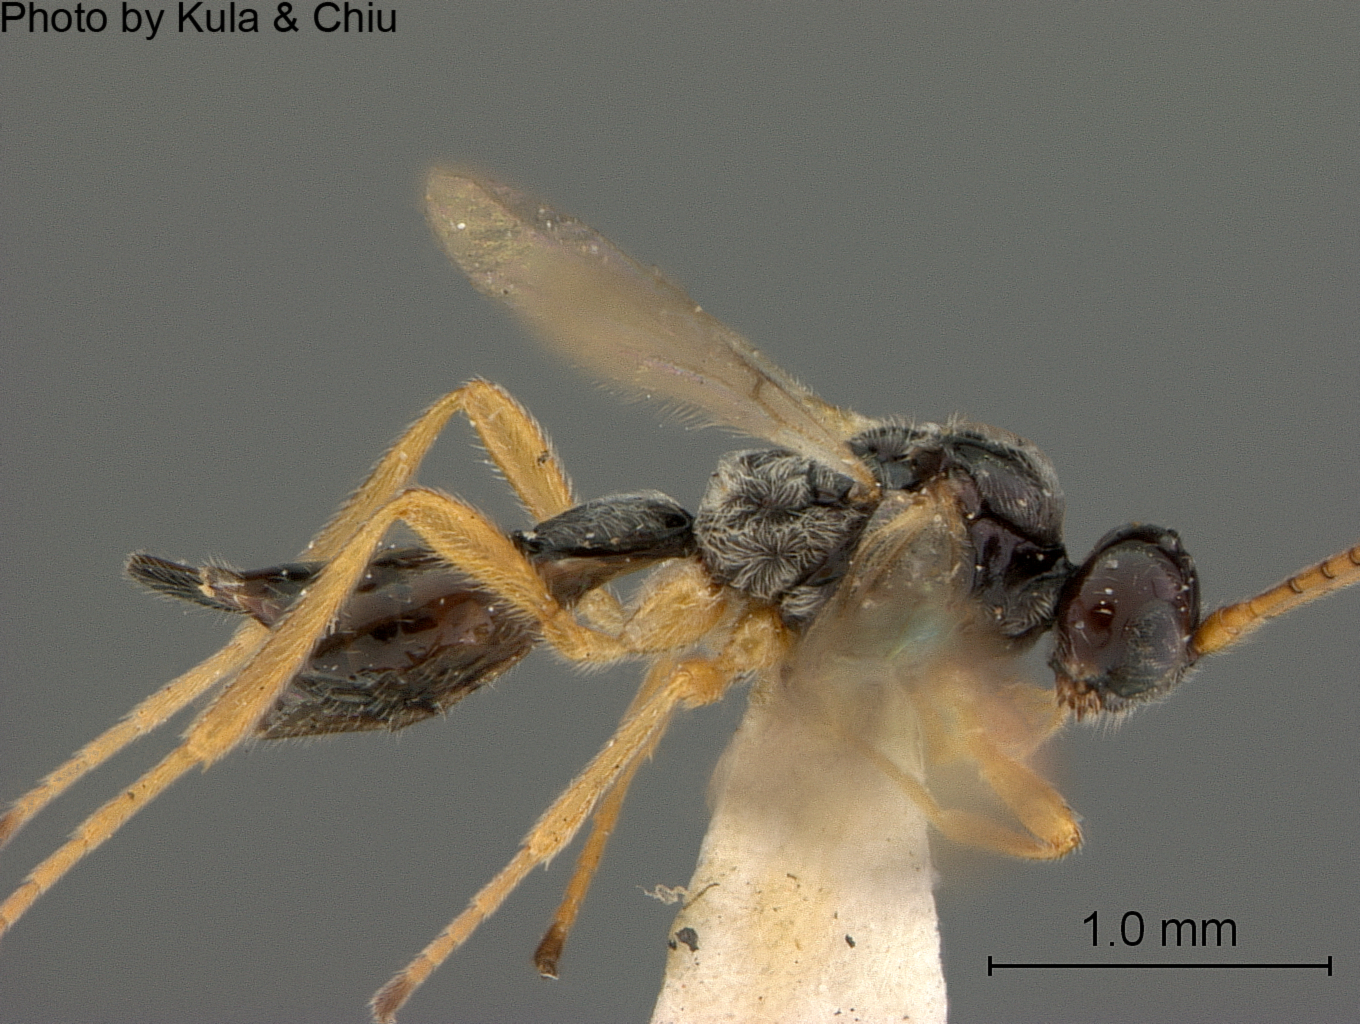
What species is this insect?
Dacnusa iridicola
